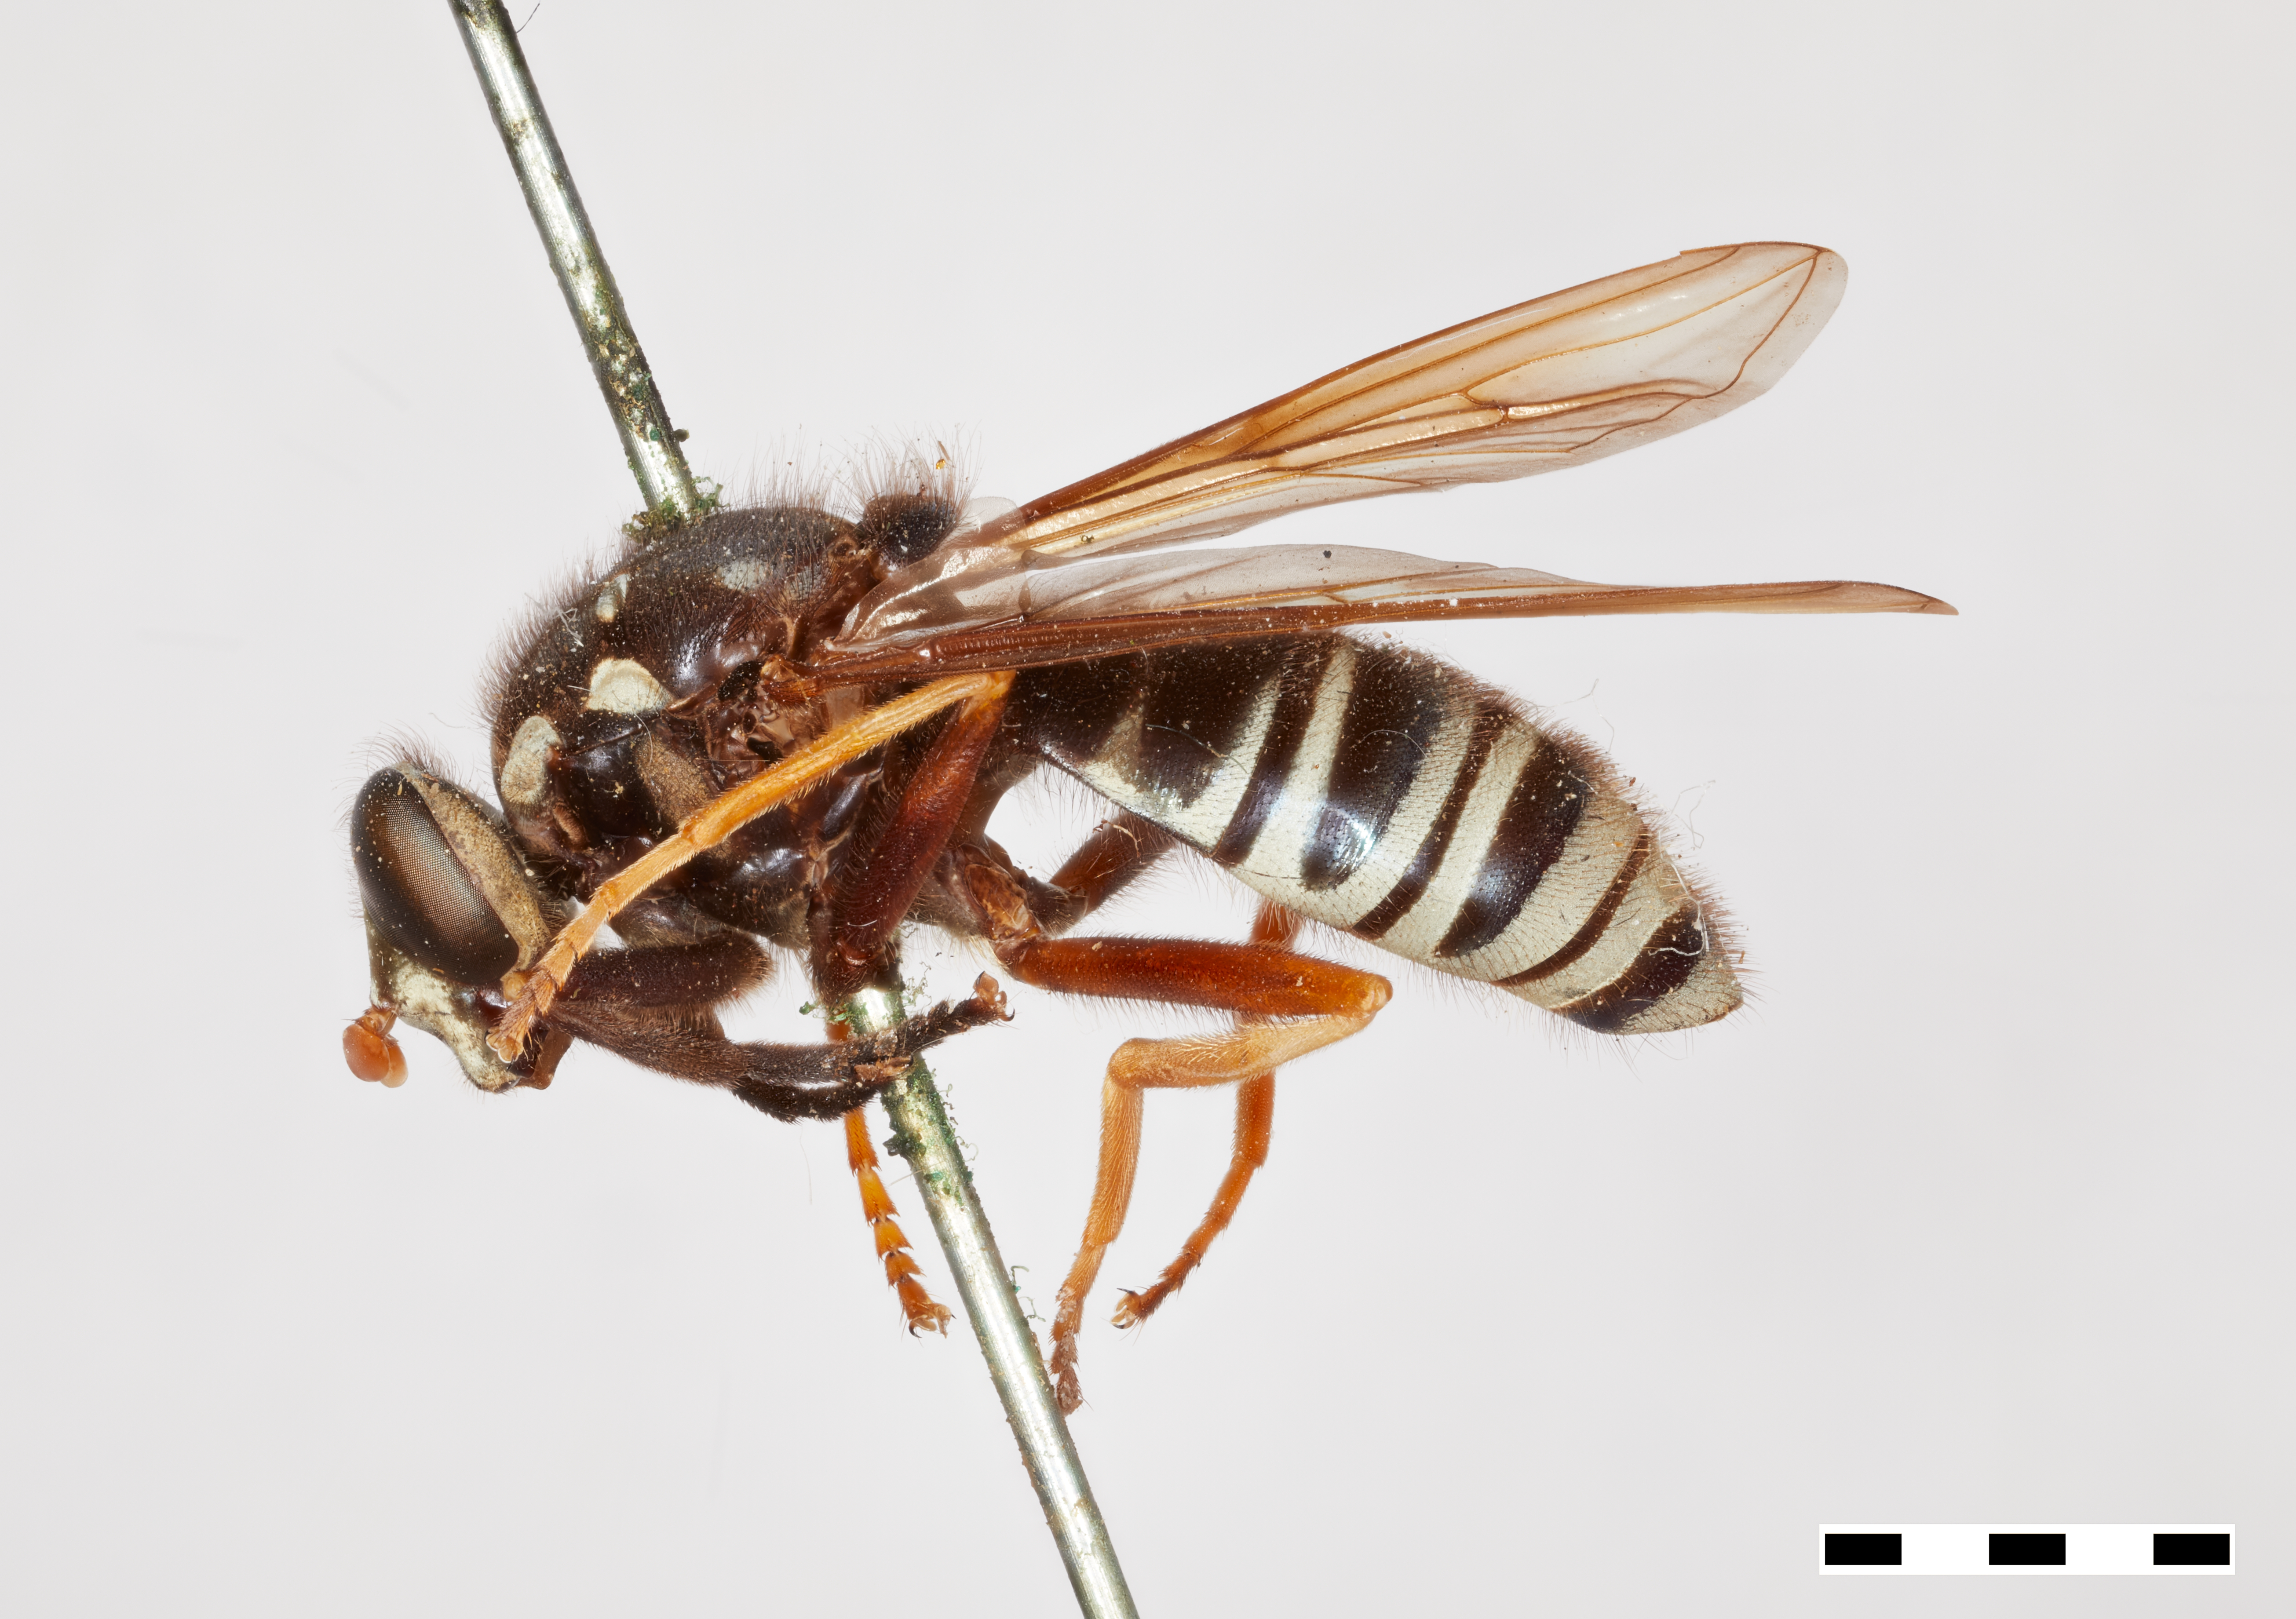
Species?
Temnostoma venustum
